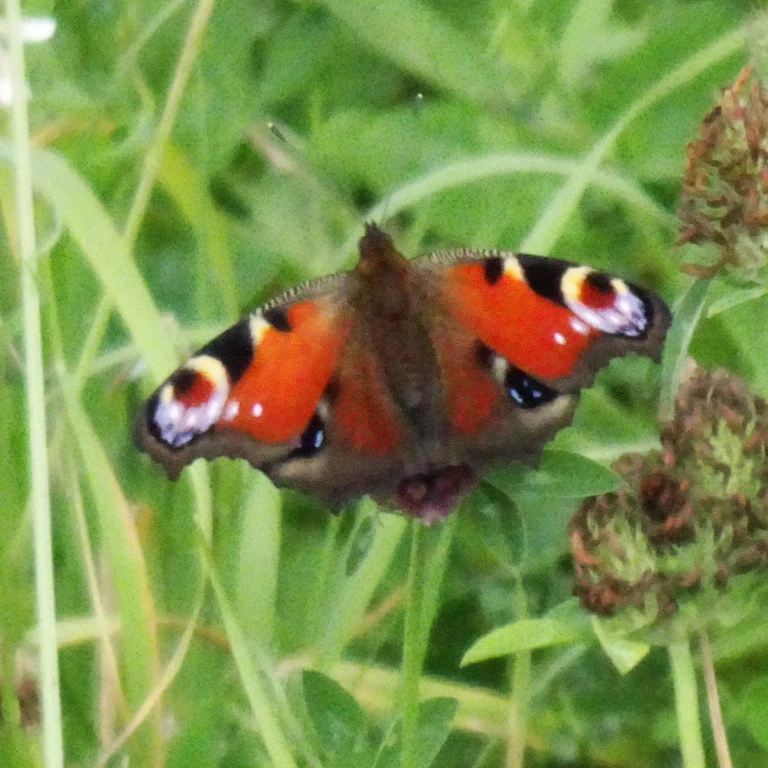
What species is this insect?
Aglais io
